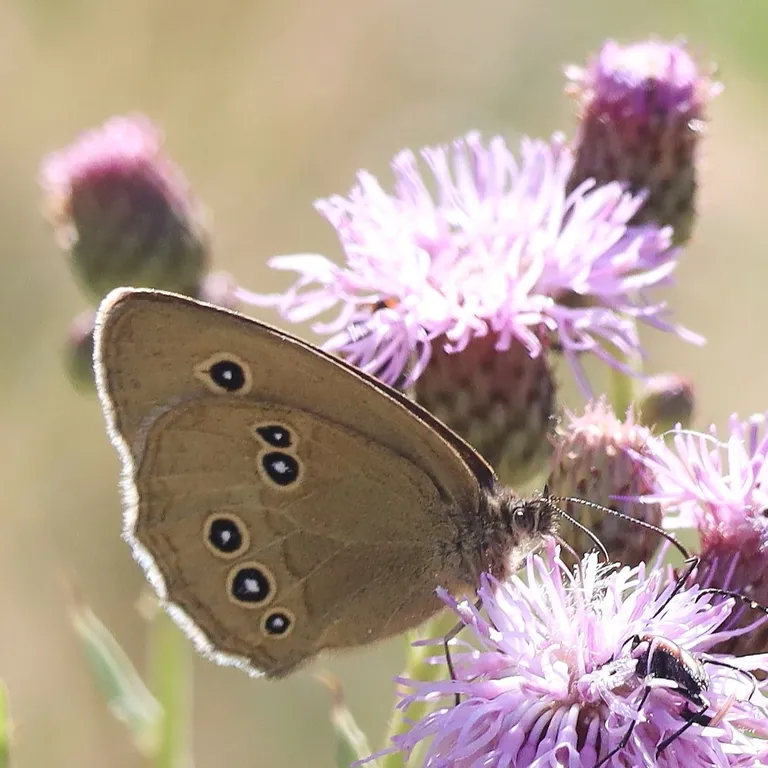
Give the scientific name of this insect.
Aphantopus hyperantus
